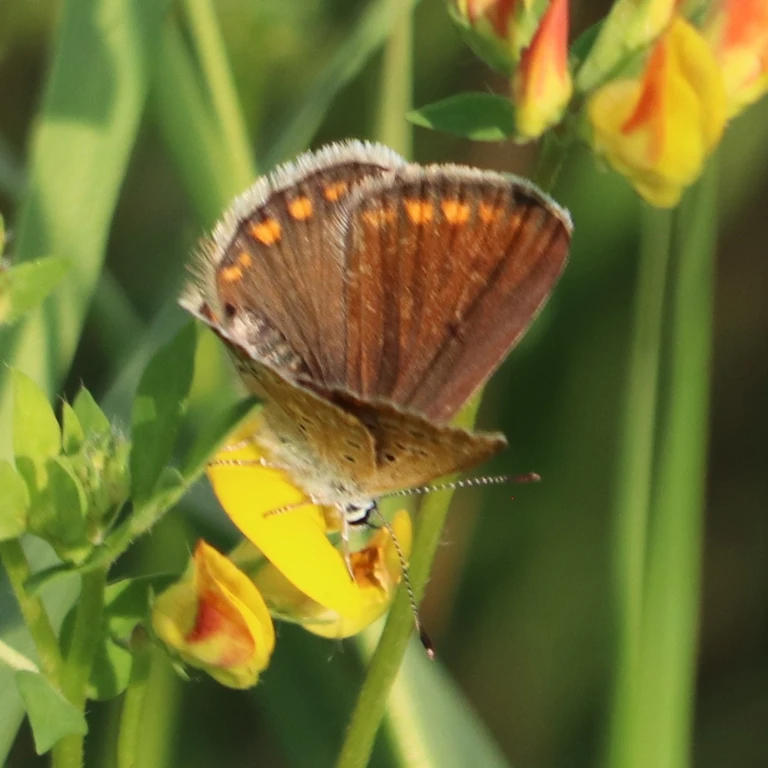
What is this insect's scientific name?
Polyommatus icarus
